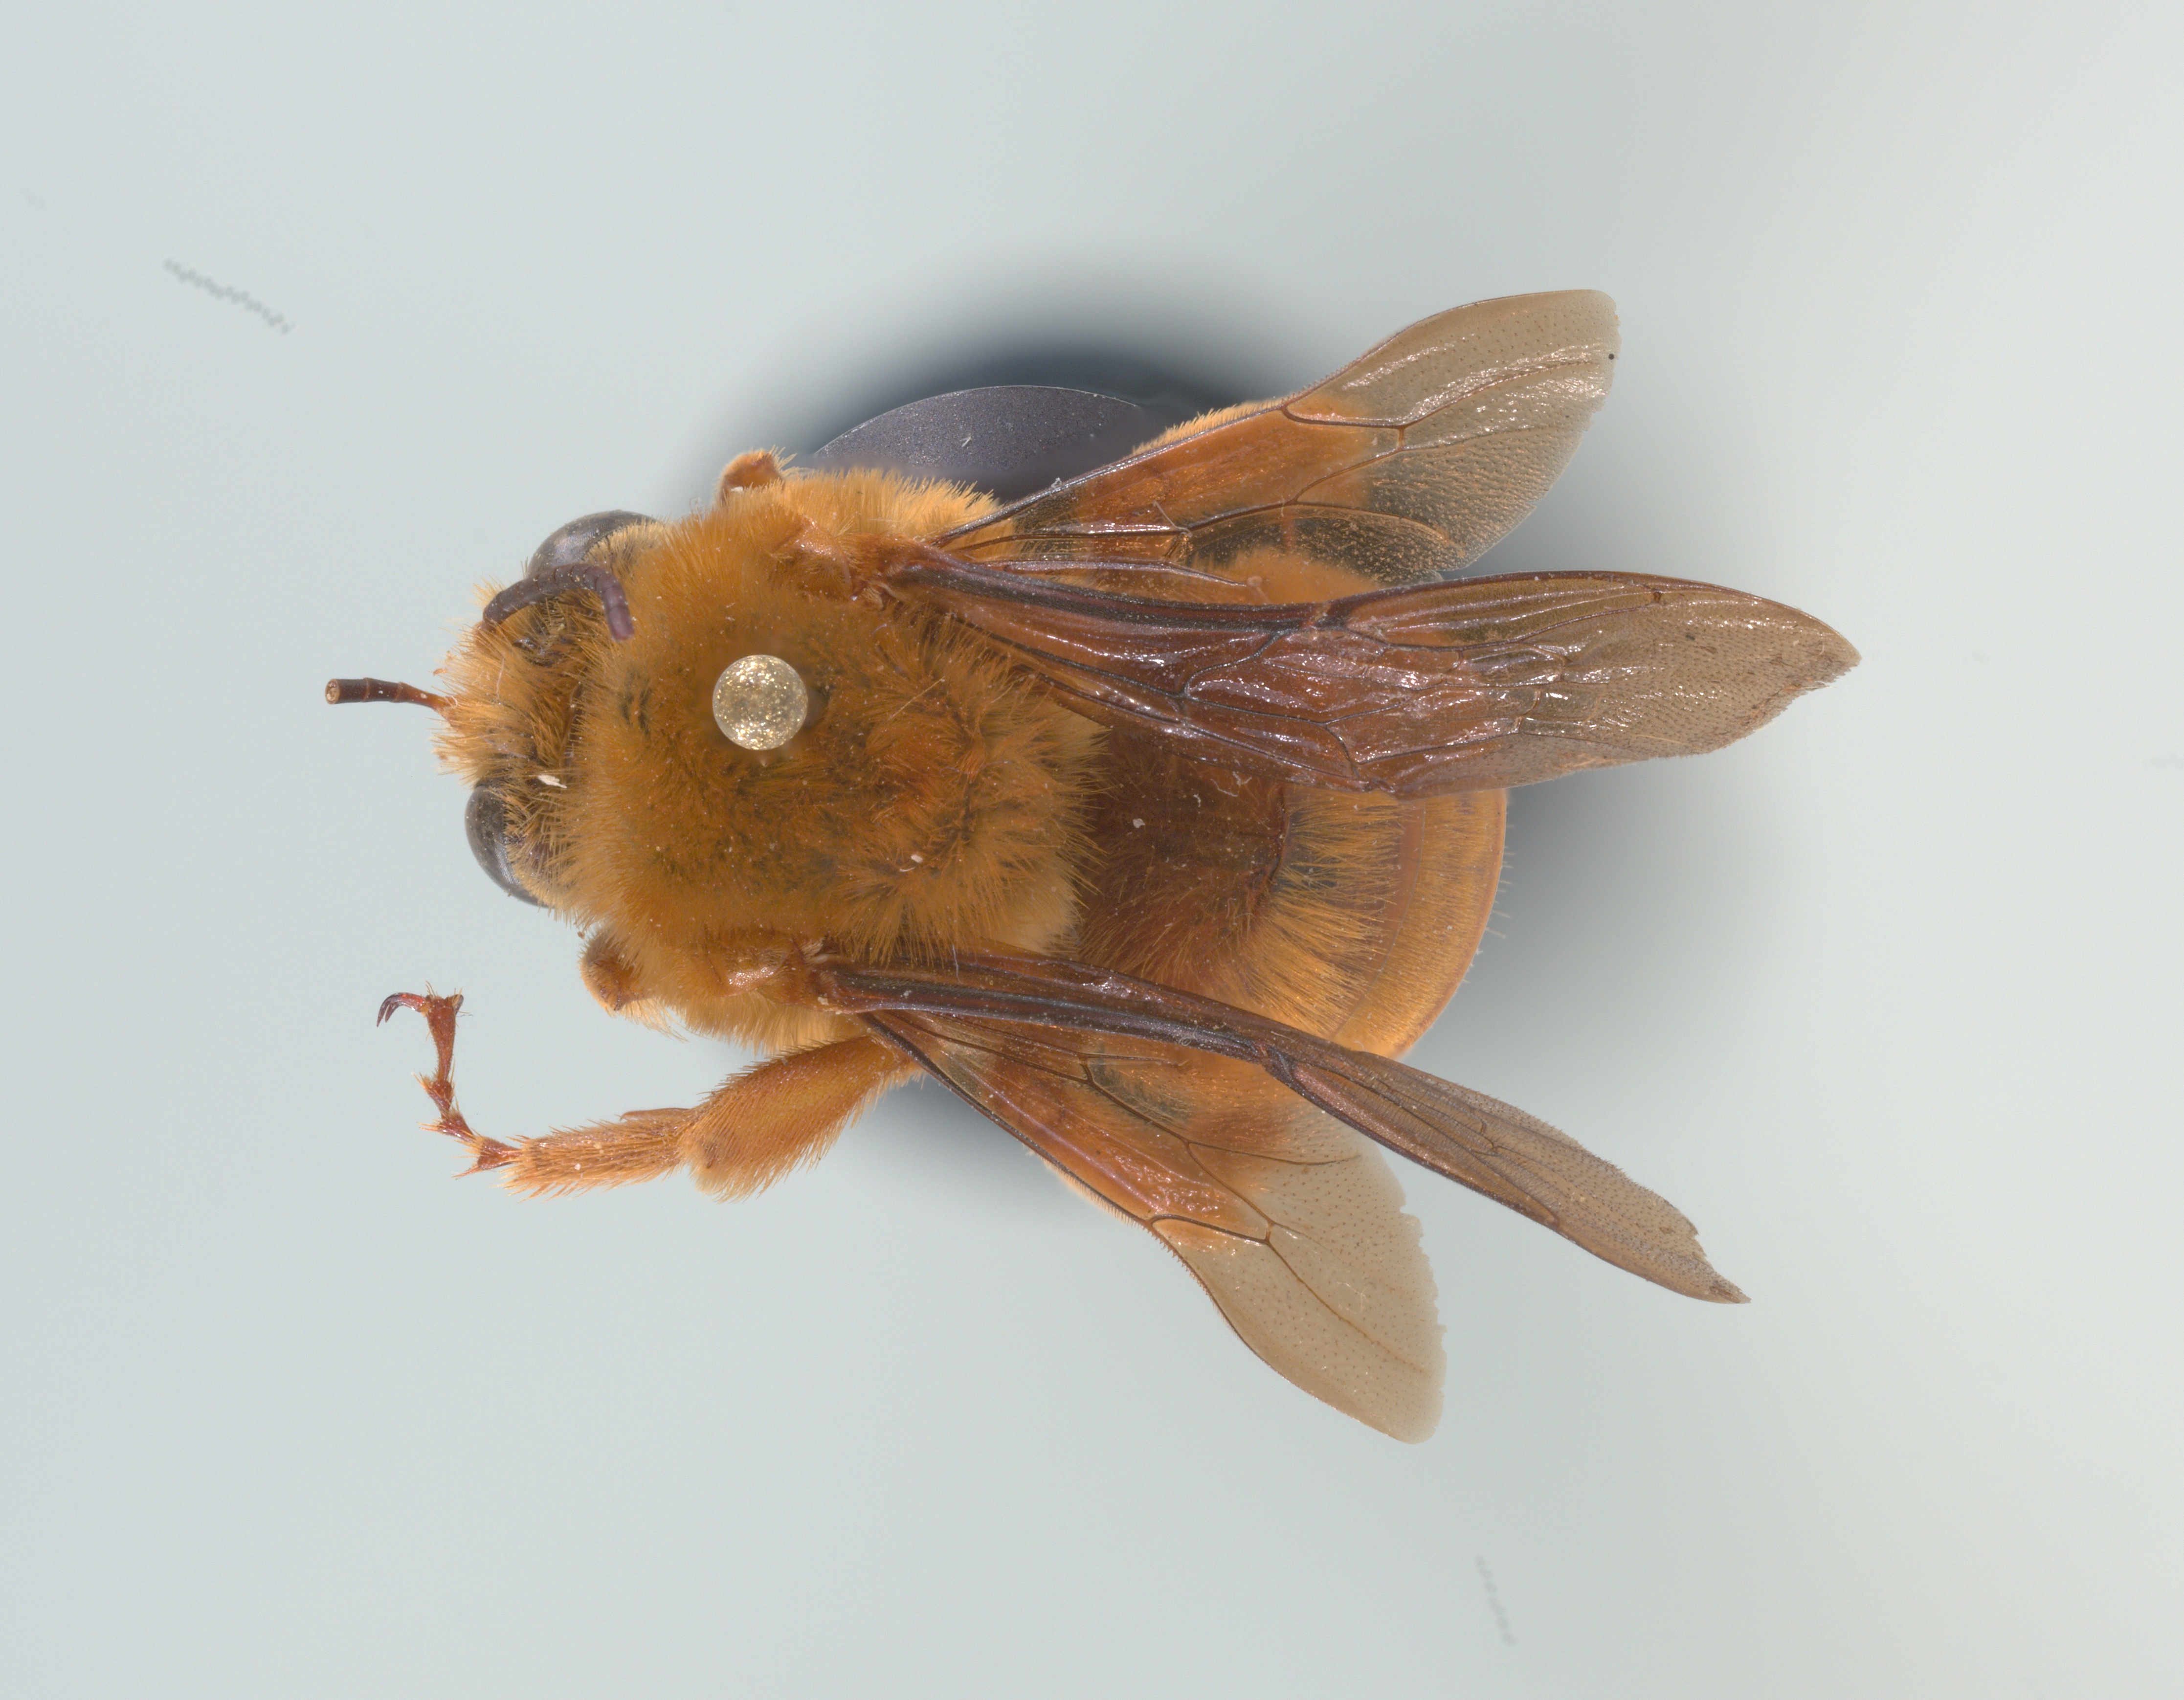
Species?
Xenoglossa fulva
